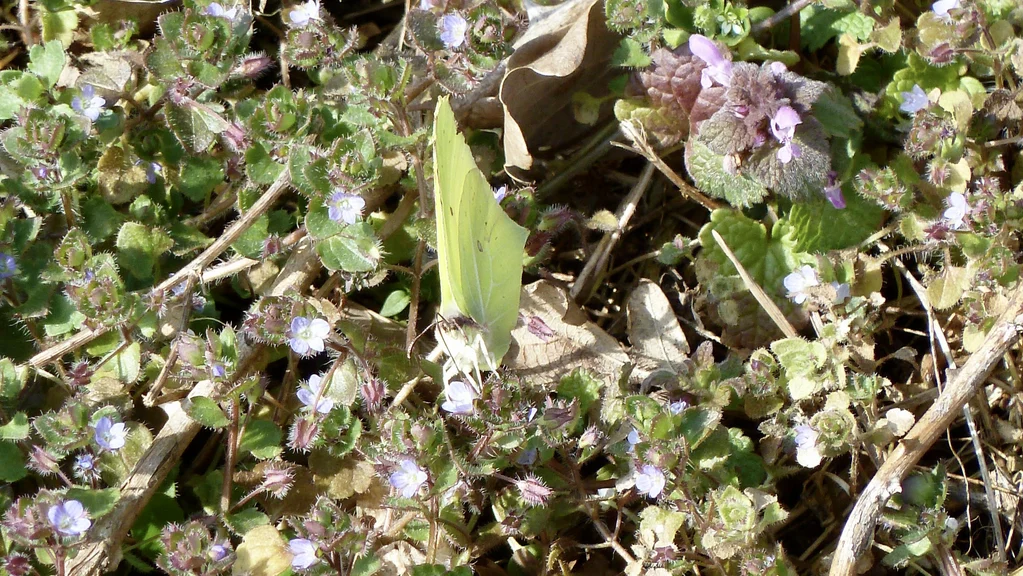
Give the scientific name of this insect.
Gonepteryx rhamni
